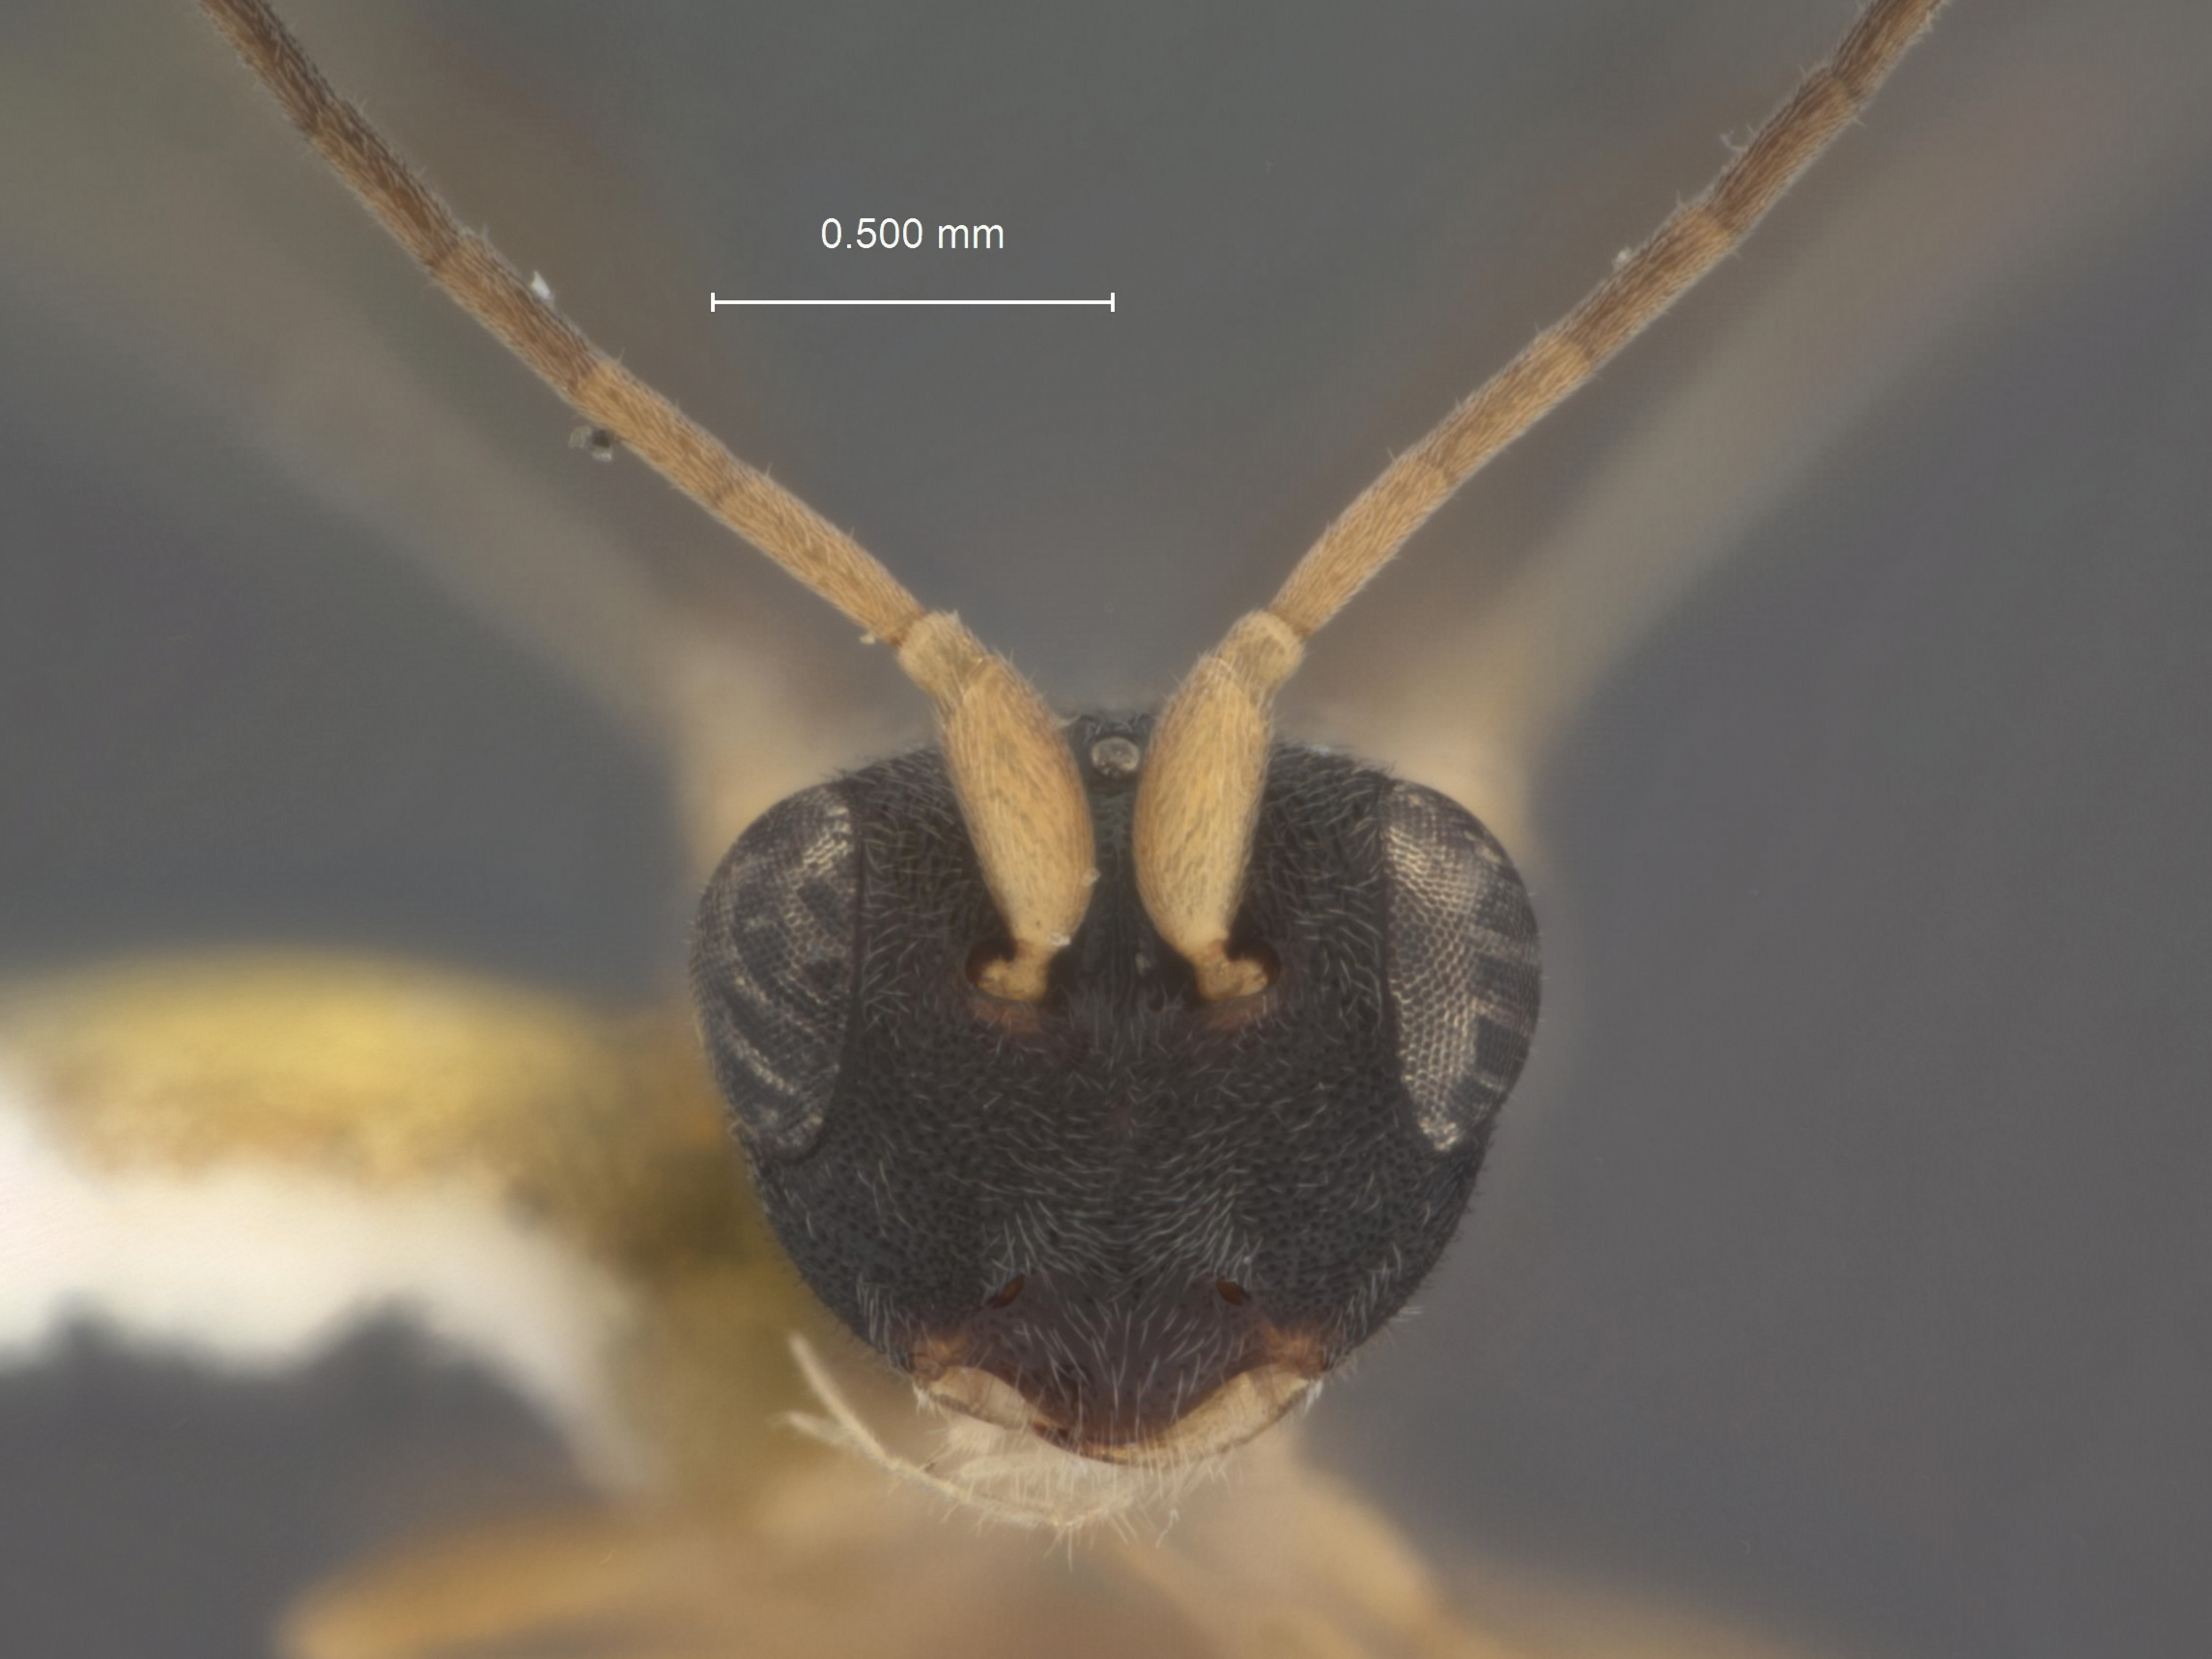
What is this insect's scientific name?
Leptodrepana oriens
